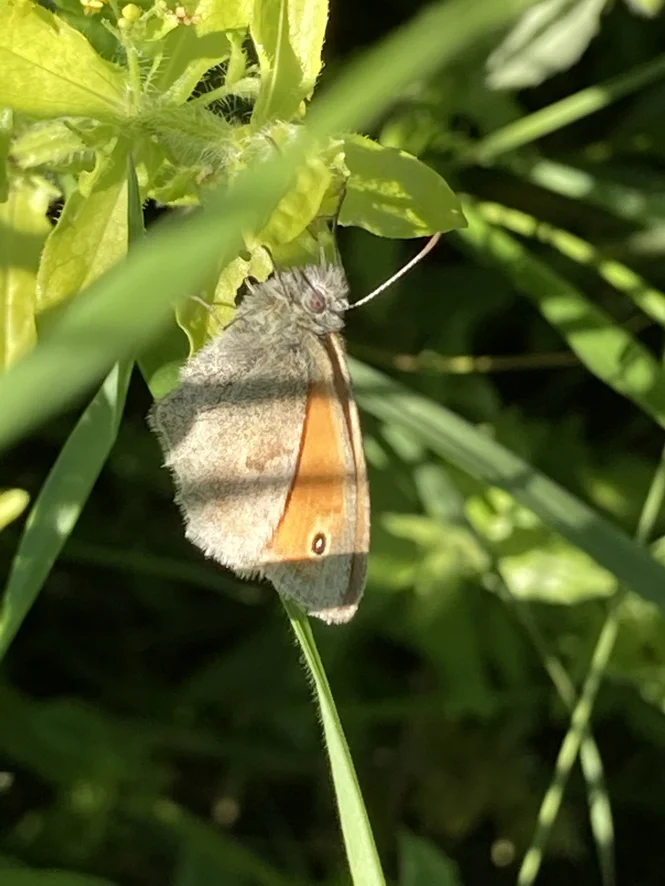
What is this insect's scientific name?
Coenonympha pamphilus
